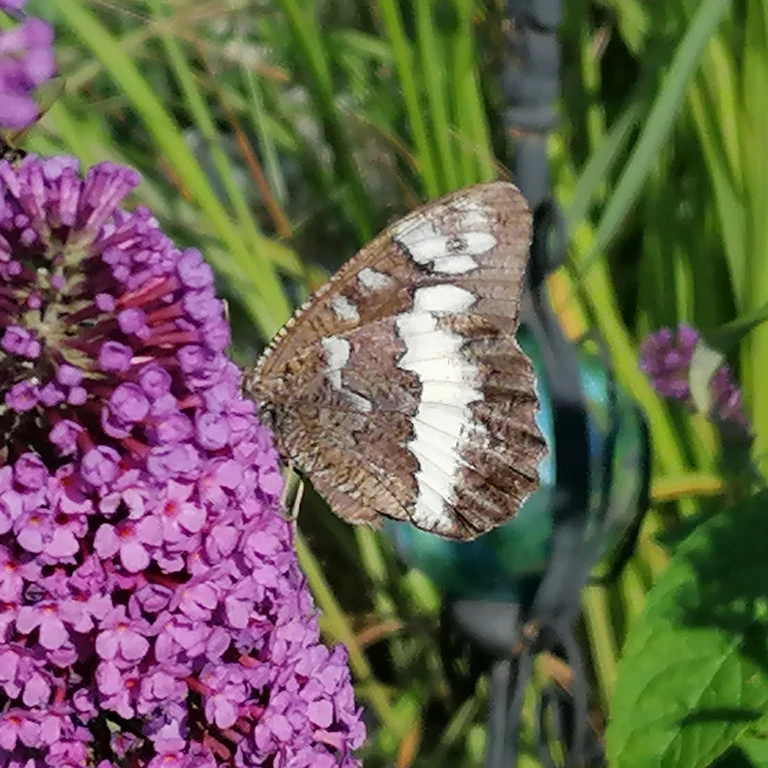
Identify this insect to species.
Brintesia circe
